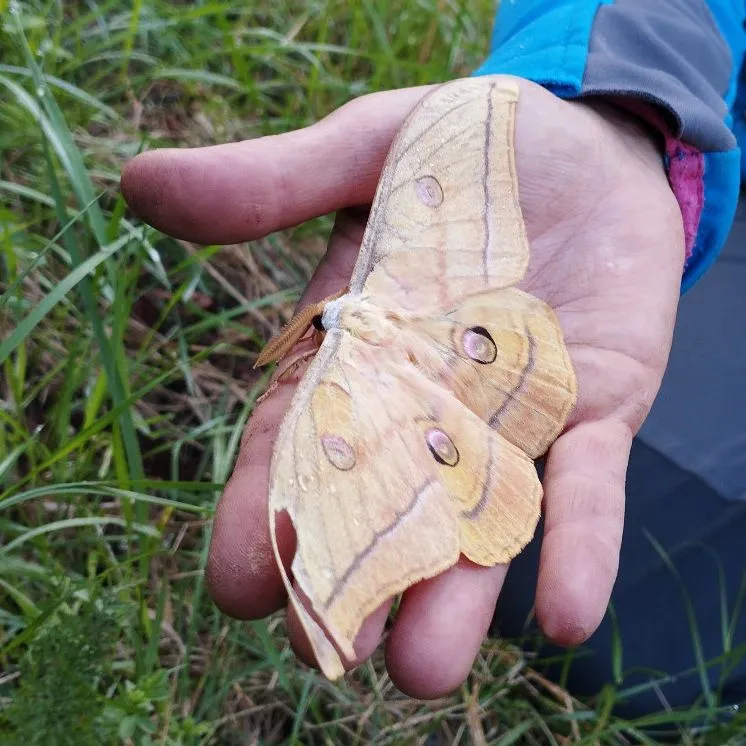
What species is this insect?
Antheraea yamamai
